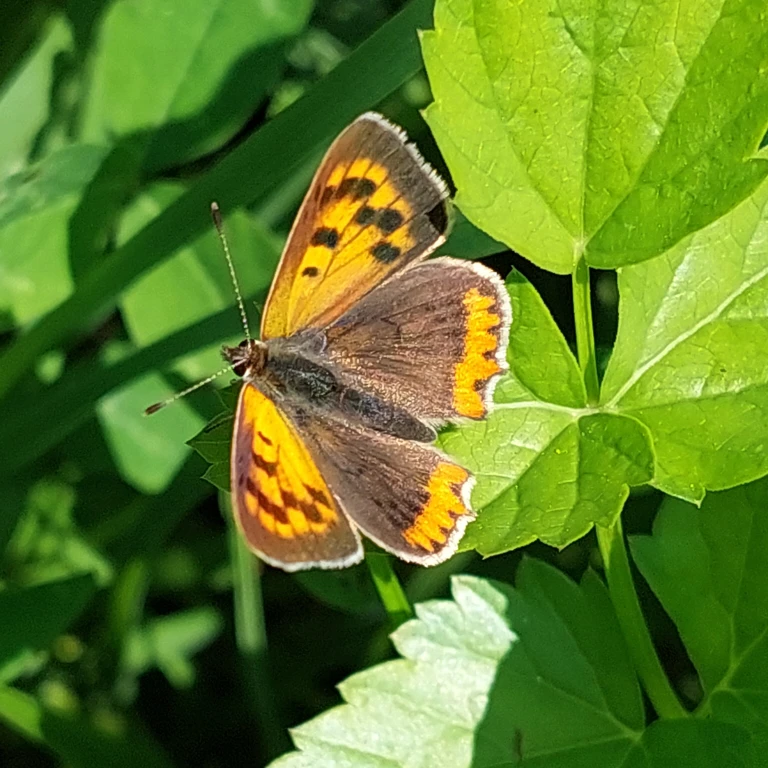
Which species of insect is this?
Lycaena phlaeas
